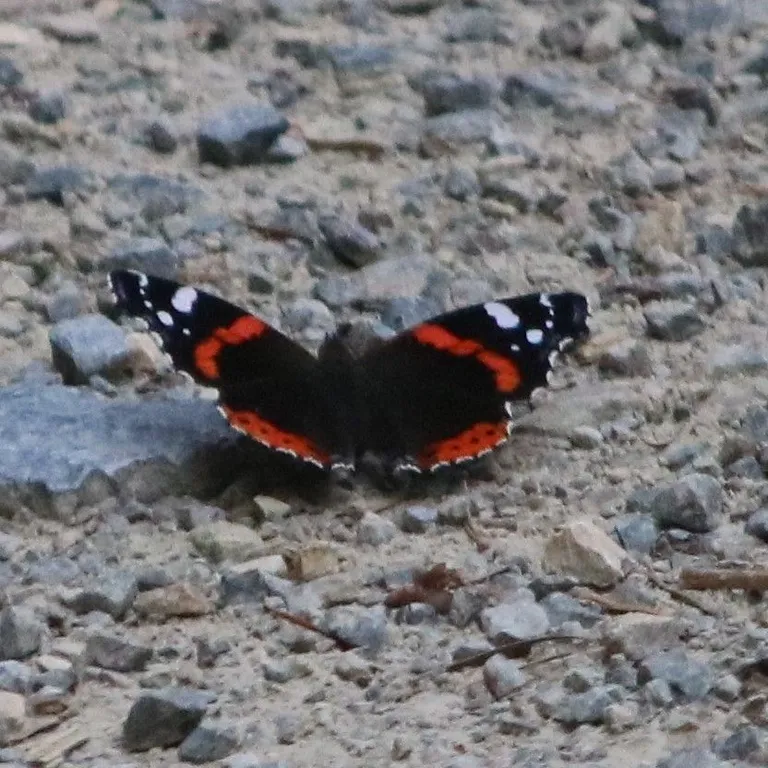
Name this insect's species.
Vanessa atalanta
